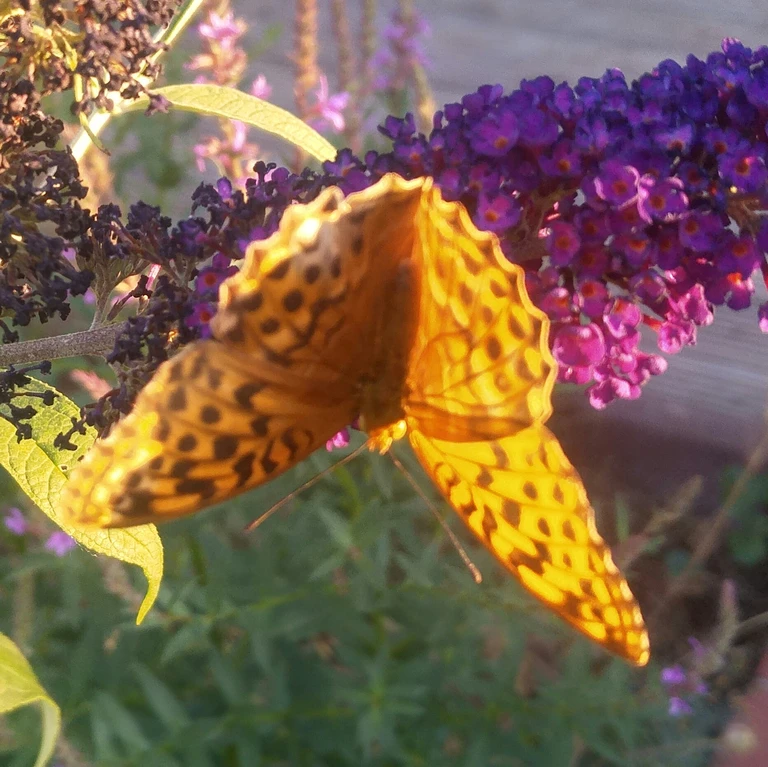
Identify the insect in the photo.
Argynnis paphia
